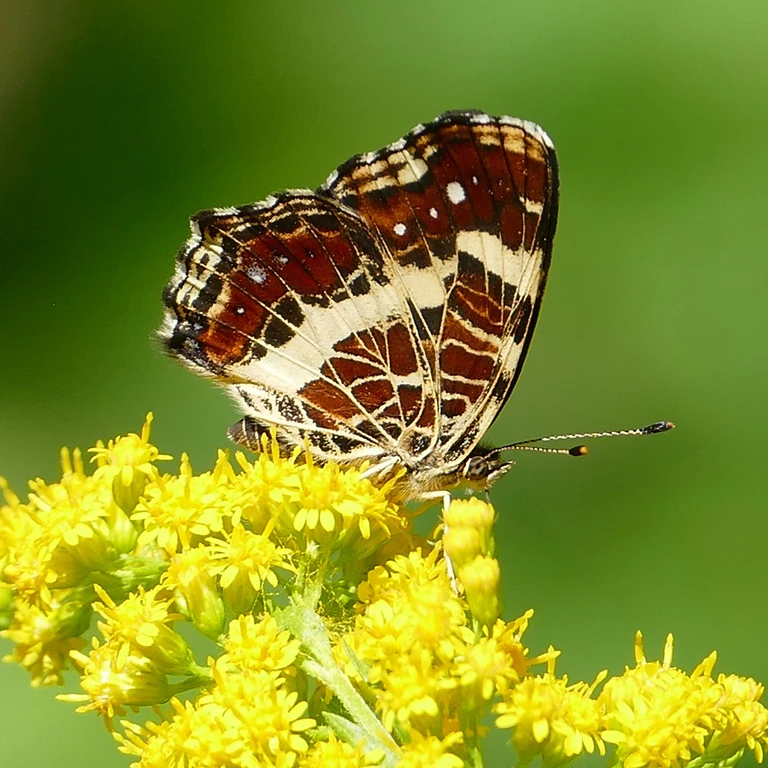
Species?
Araschnia levana
